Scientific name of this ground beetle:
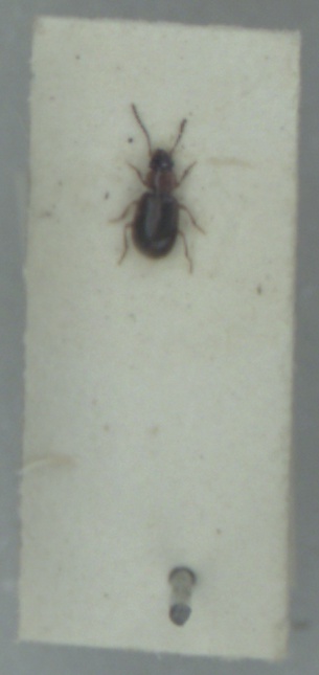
Acupalpus exiguus
